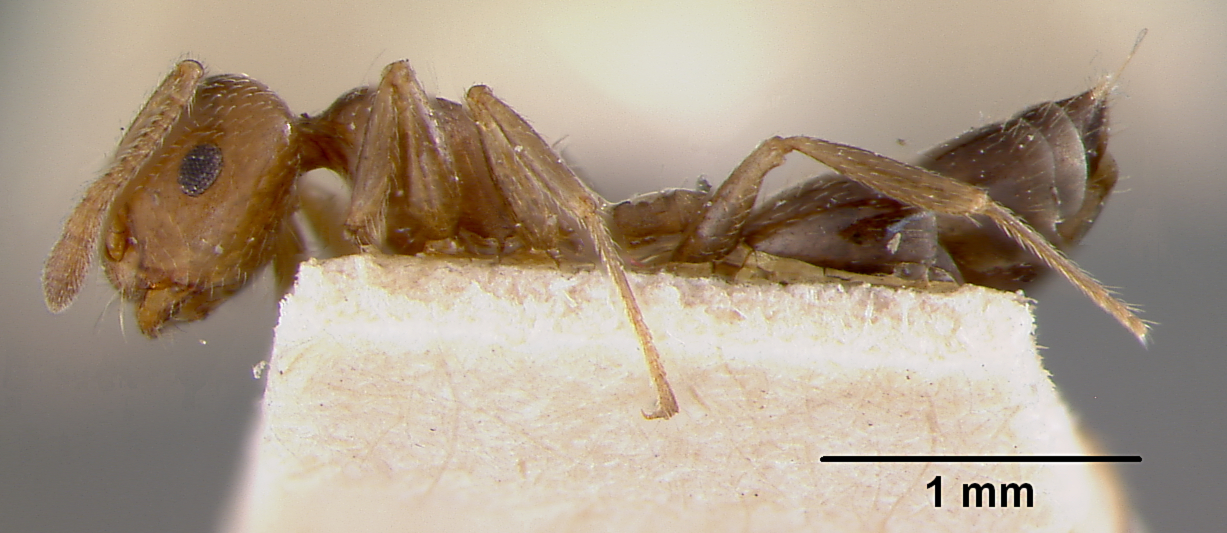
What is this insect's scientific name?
Crematogaster sewellei
